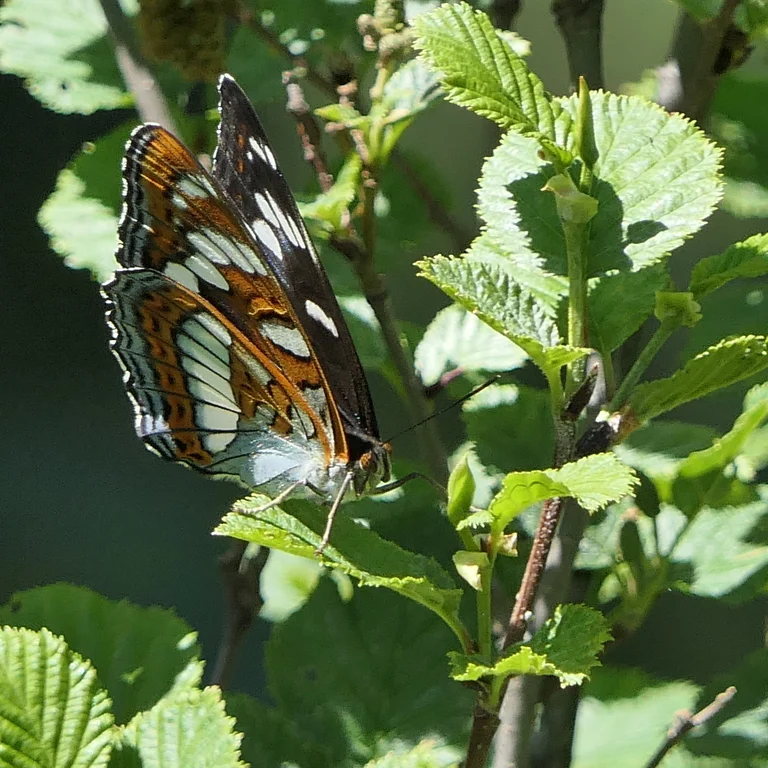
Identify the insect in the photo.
Limenitis populi
